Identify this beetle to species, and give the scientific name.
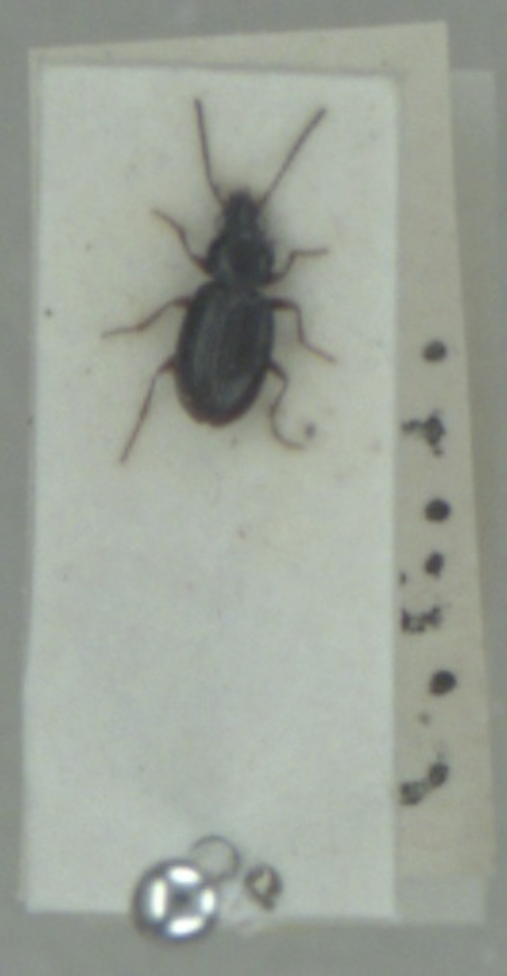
Bembidion clarkei
